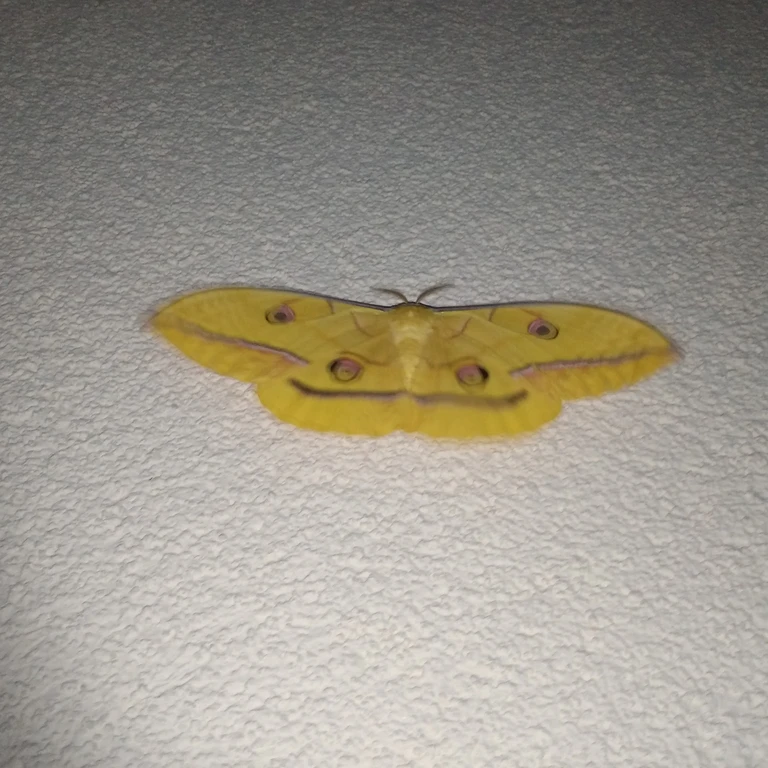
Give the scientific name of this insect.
Antheraea yamamai
